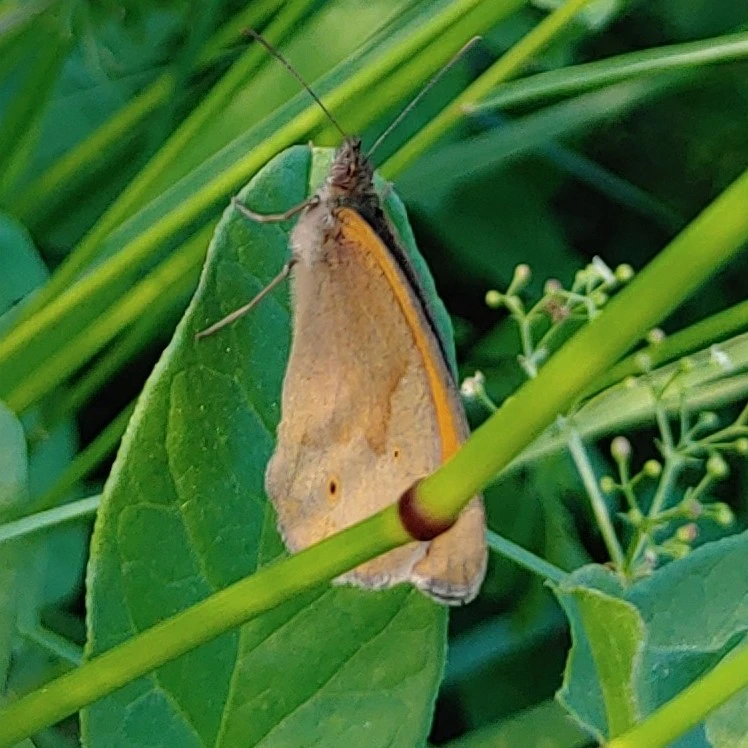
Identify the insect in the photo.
Maniola jurtina
